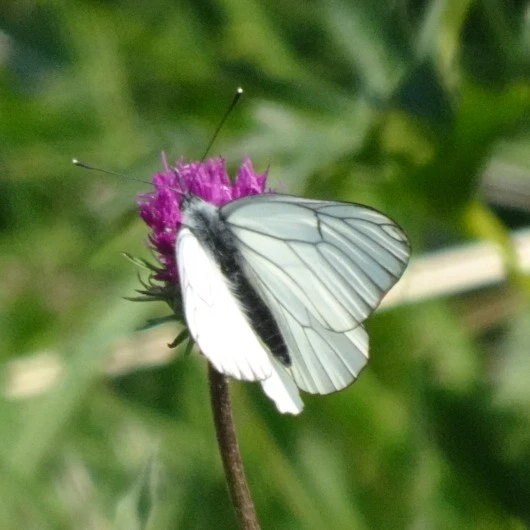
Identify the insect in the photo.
Aporia crataegi
